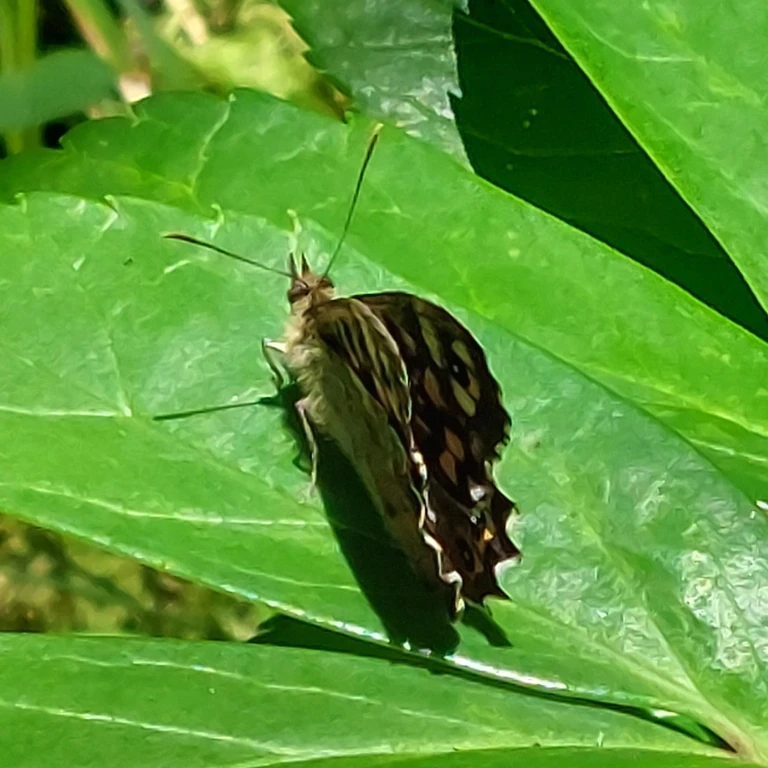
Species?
Pararge aegeria
